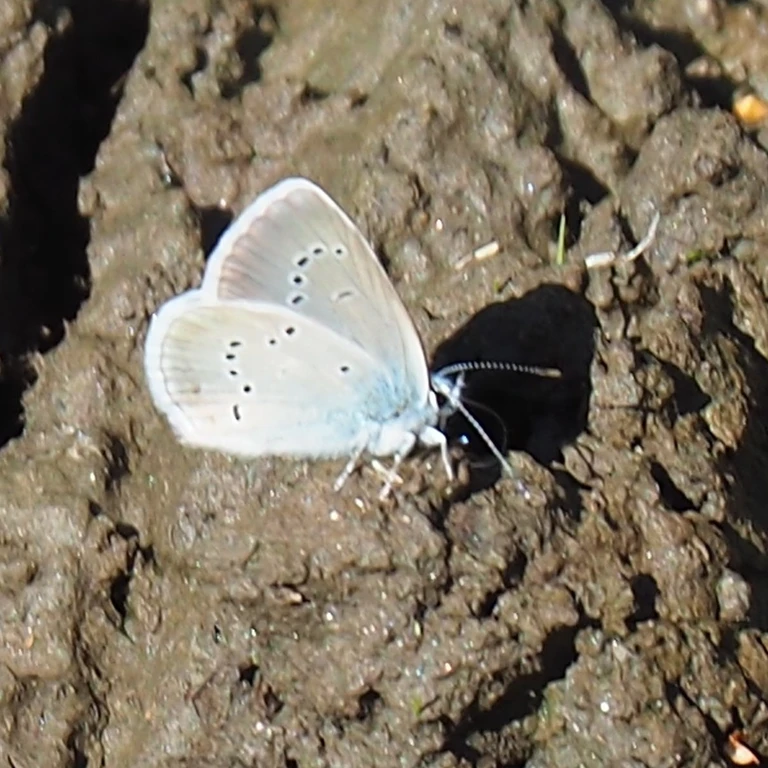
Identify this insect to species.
Cyaniris semiargus
